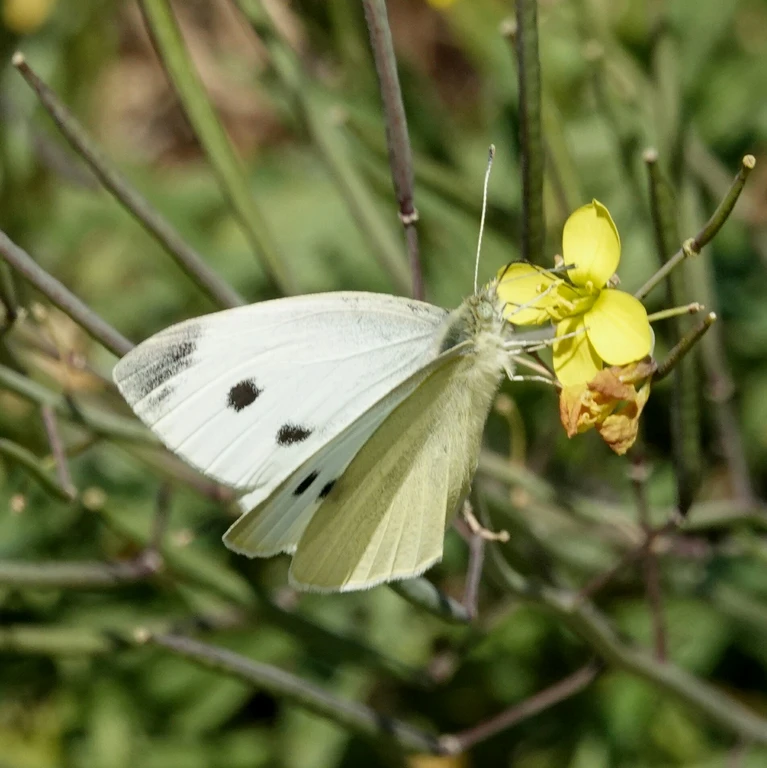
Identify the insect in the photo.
Pieris rapae
